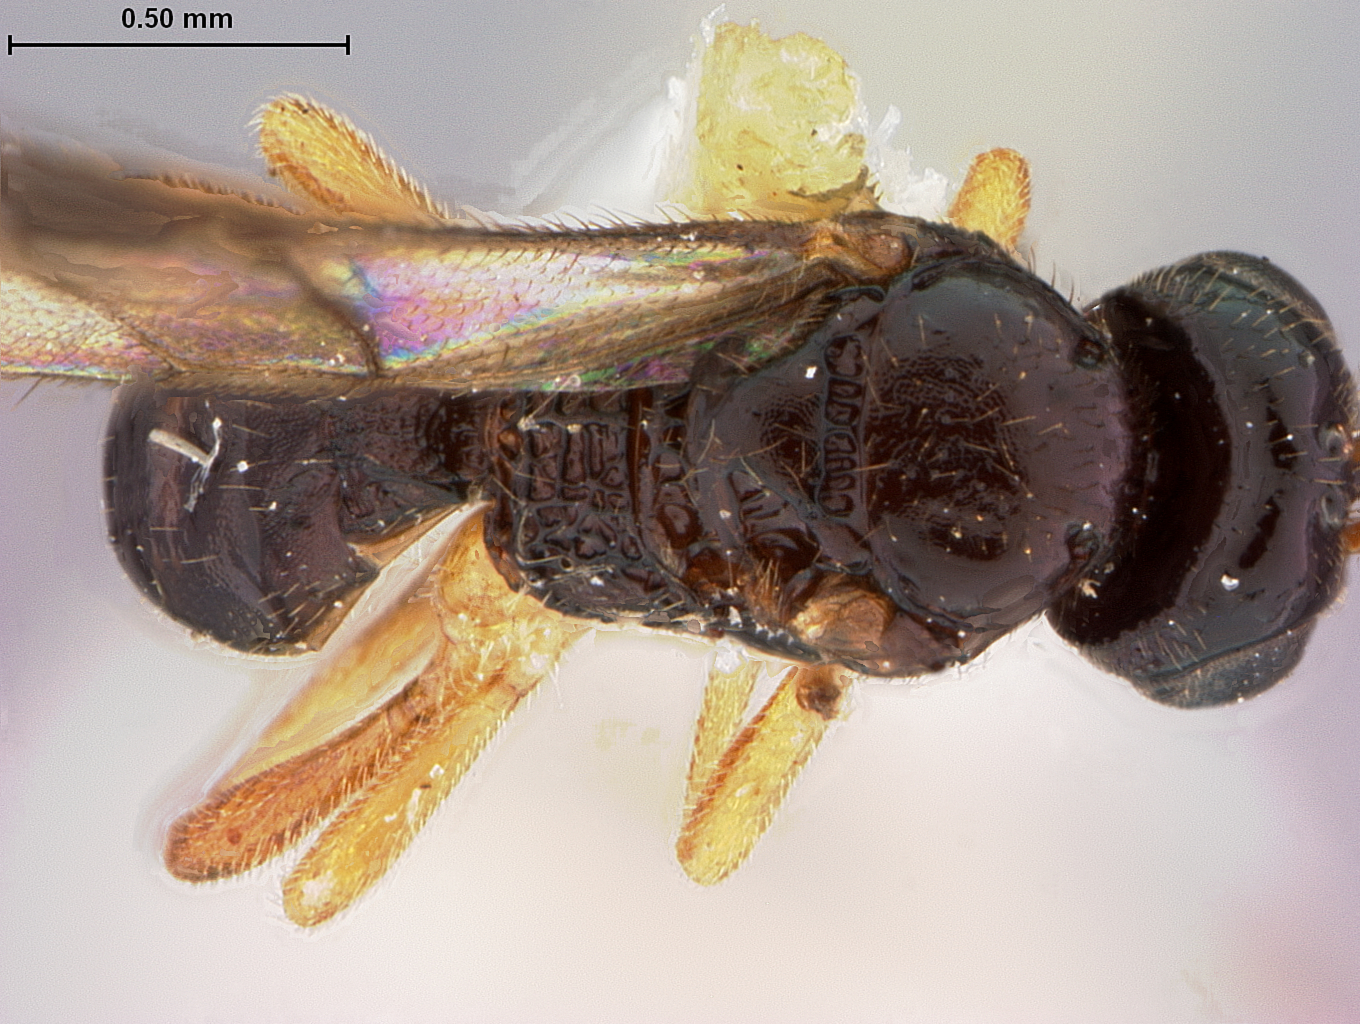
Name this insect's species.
Opius trachyscutum
